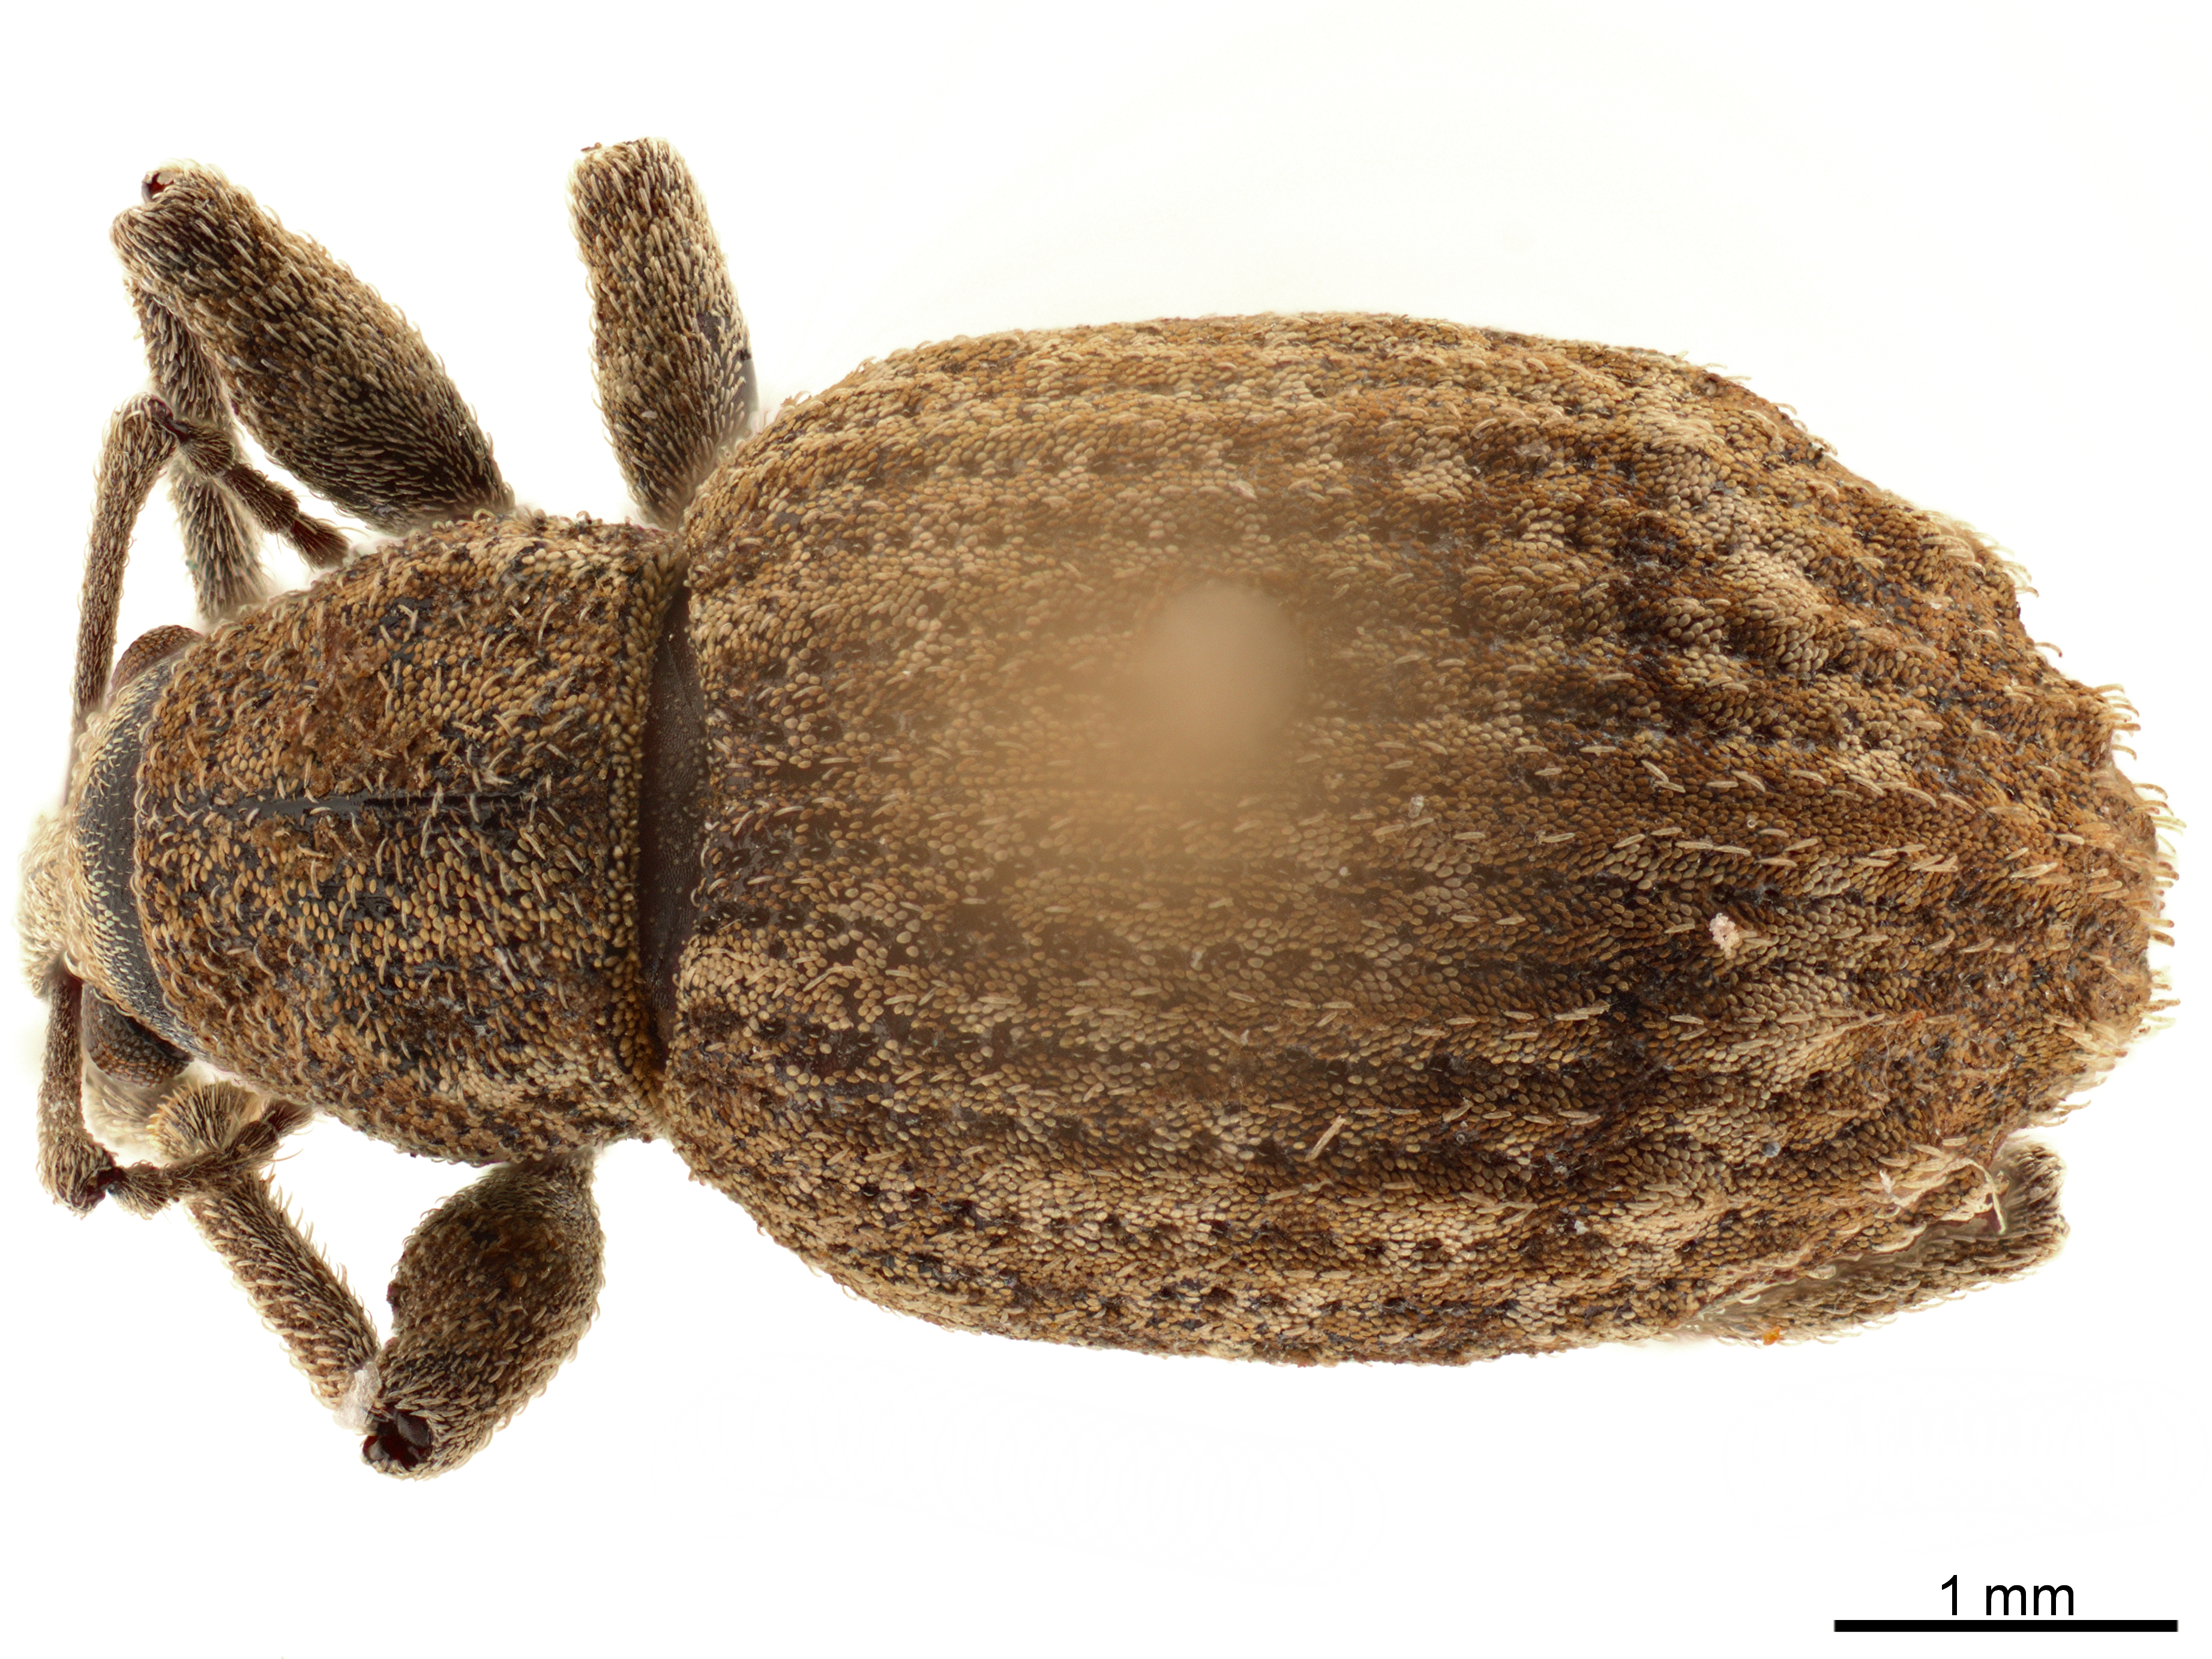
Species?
Phlyctinus callosus
